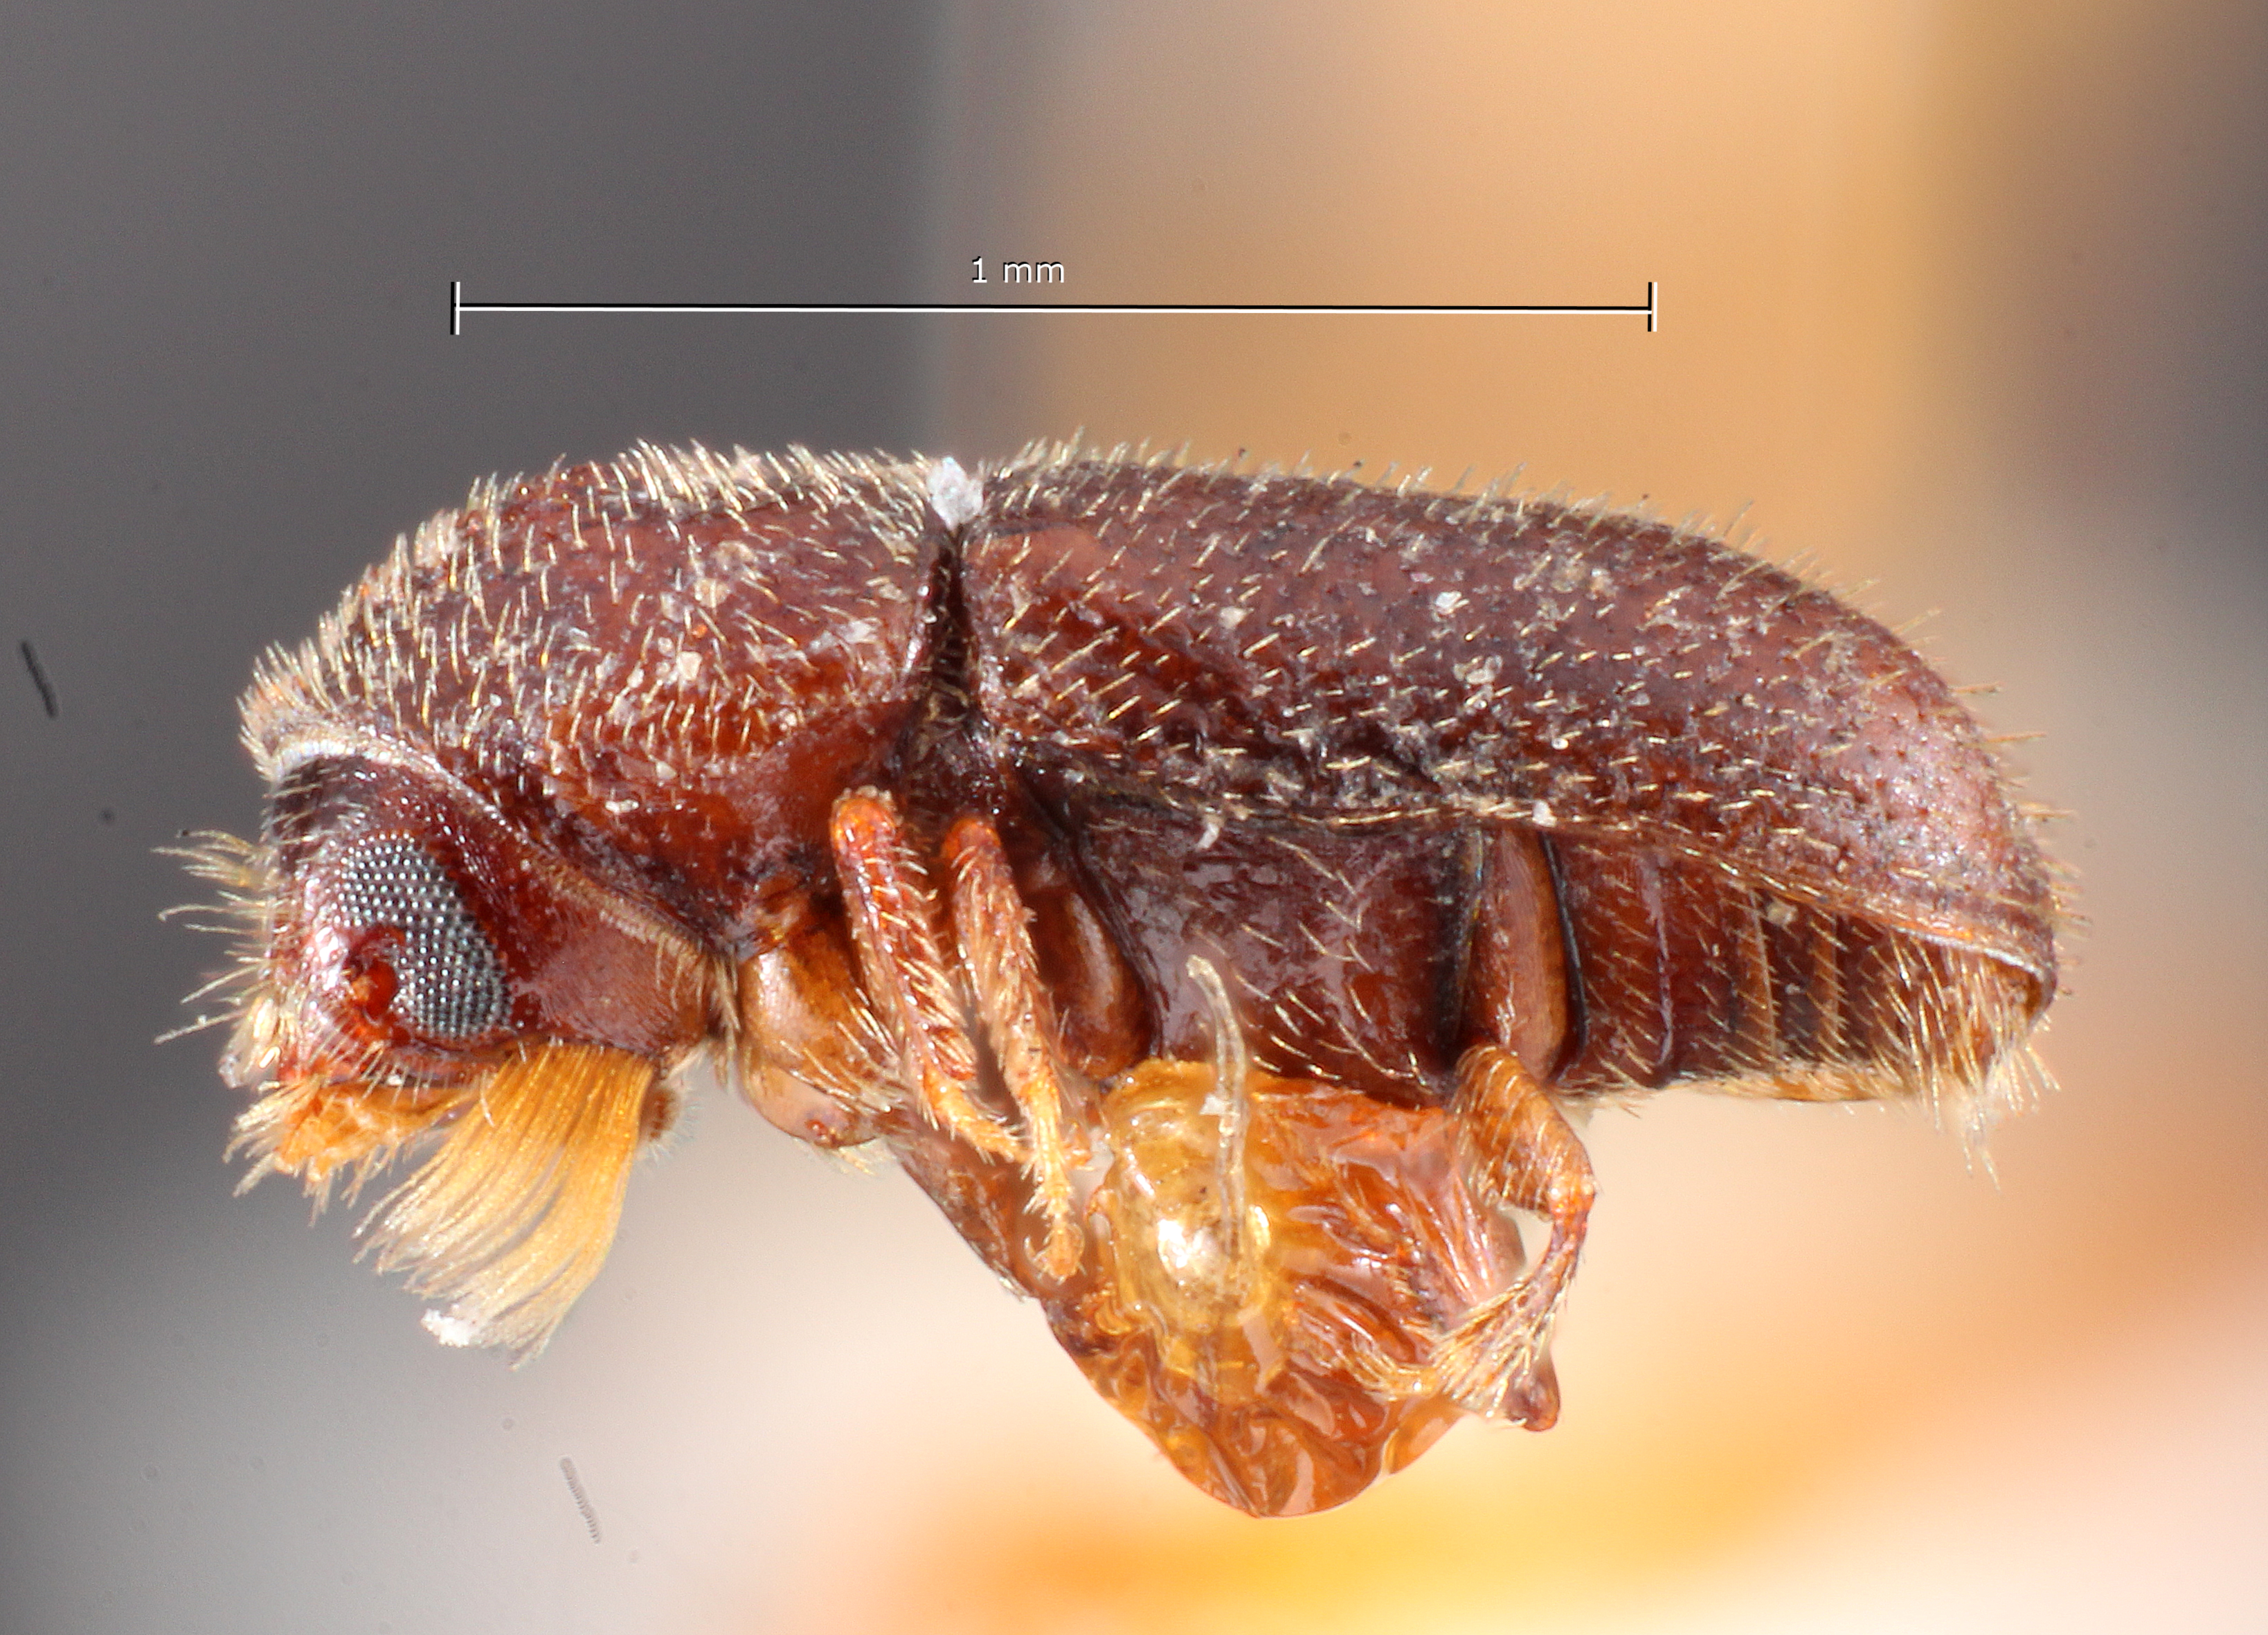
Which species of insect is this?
Pityophilus barbatus
